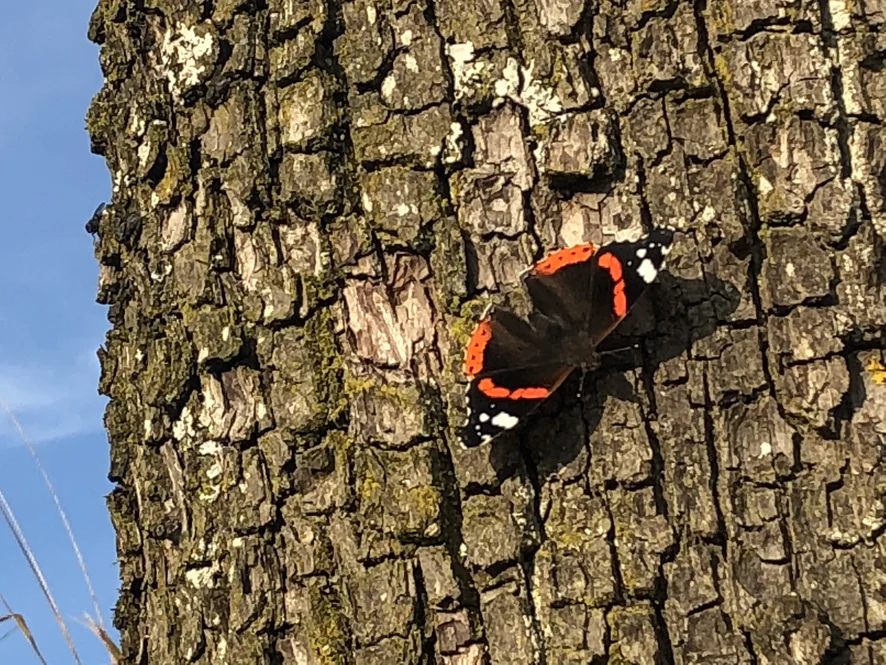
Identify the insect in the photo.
Vanessa atalanta
